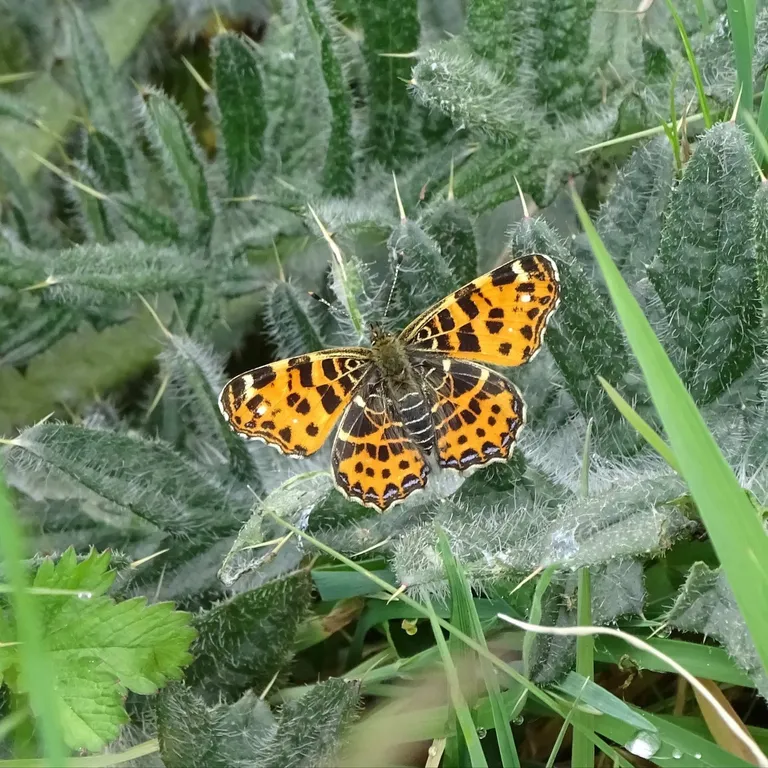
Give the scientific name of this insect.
Araschnia levana
